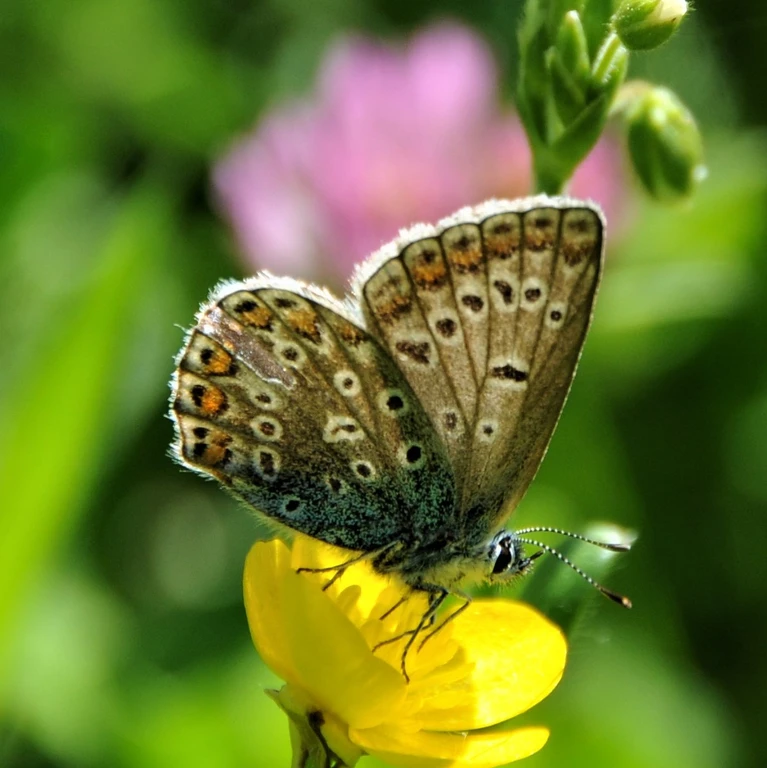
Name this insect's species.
Polyommatus icarus
